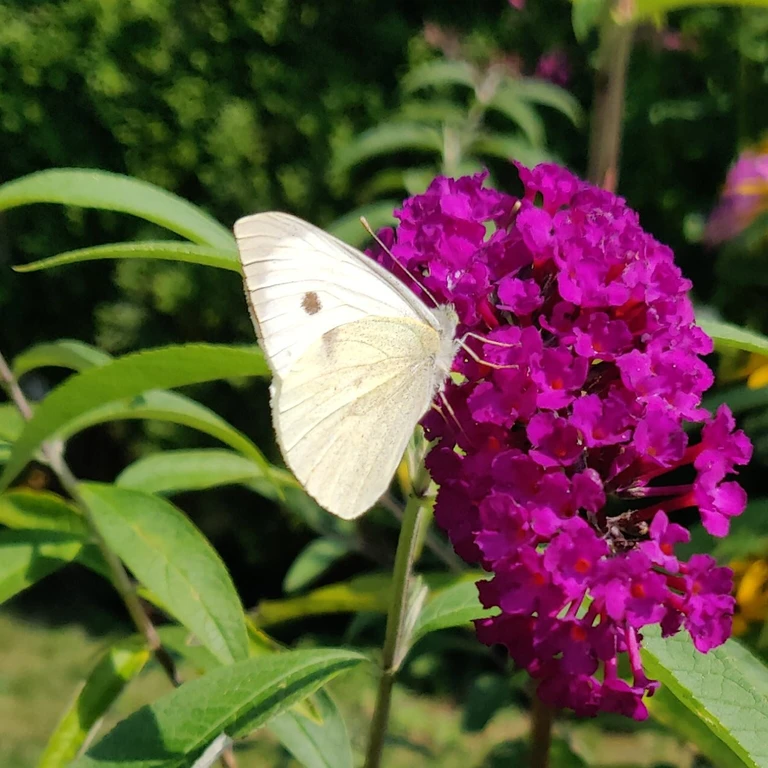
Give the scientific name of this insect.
Pieris brassicae
